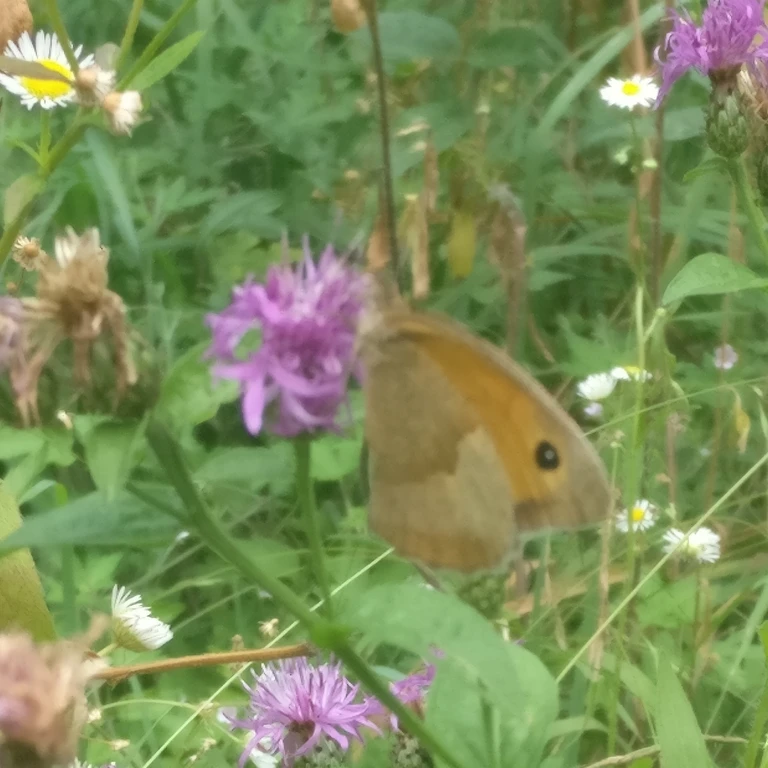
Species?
Maniola jurtina
